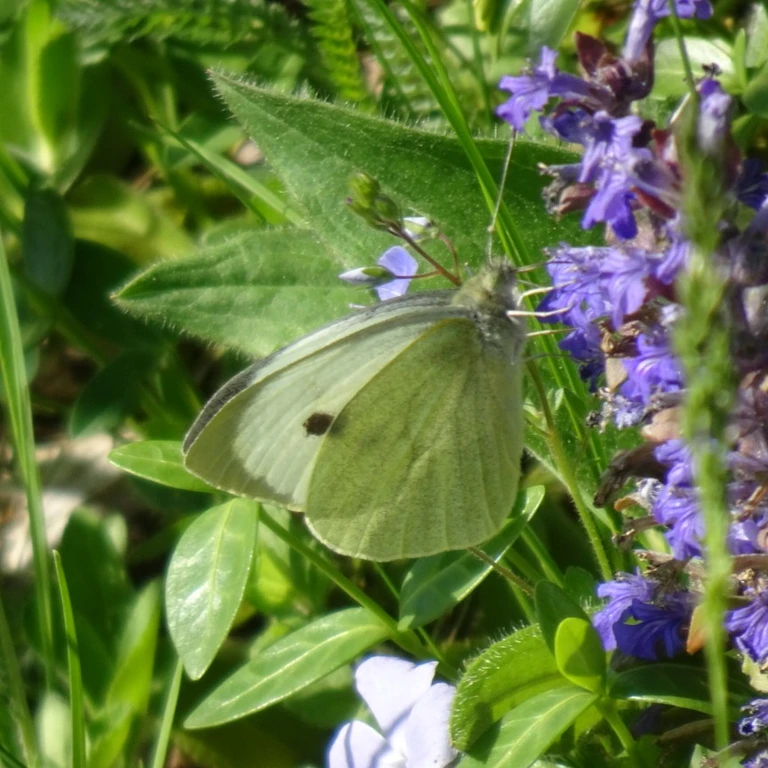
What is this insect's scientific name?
Pieris brassicae
